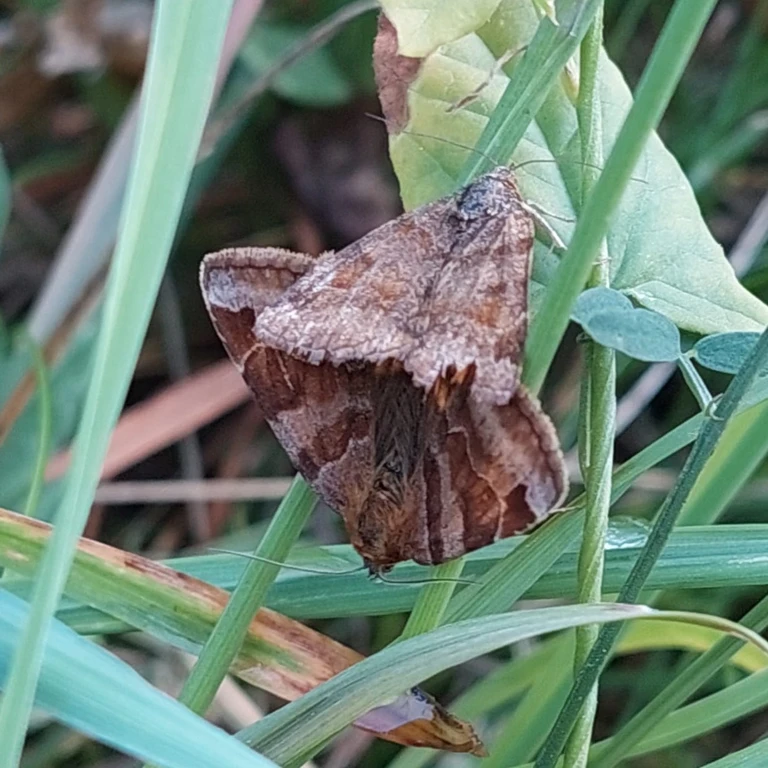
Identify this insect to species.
Euclidia glyphica
